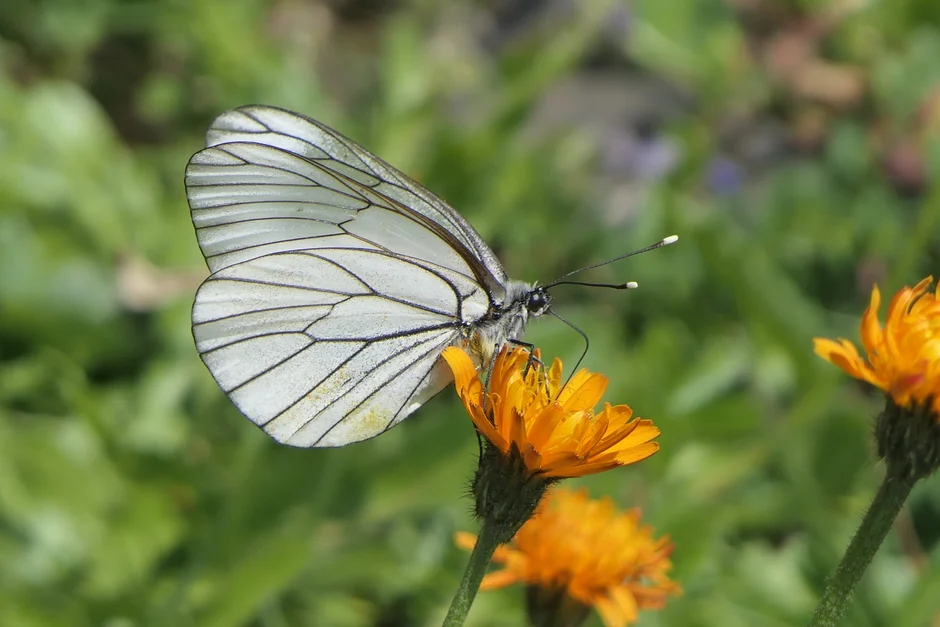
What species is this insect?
Aporia crataegi
